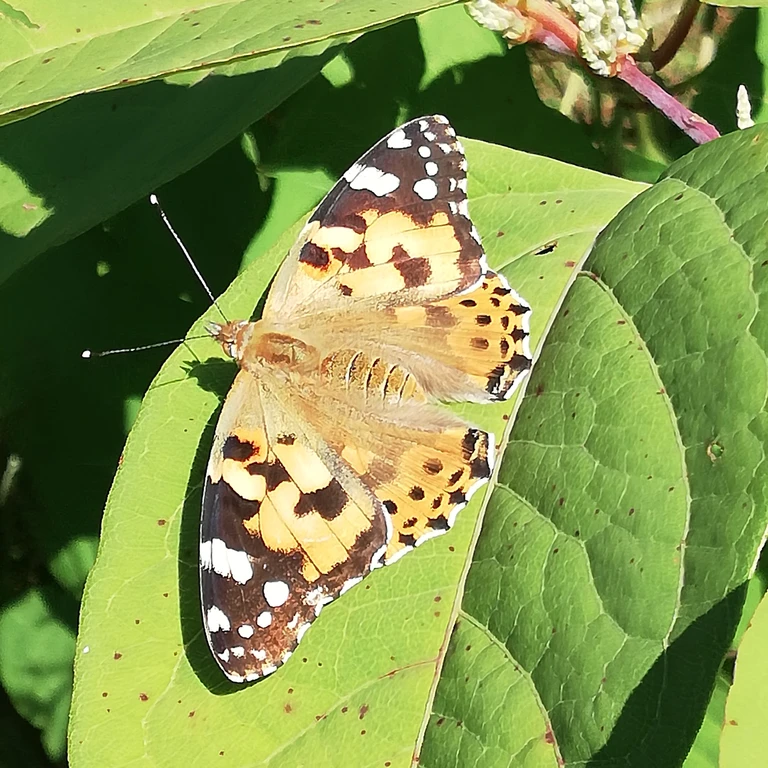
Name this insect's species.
Vanessa cardui
